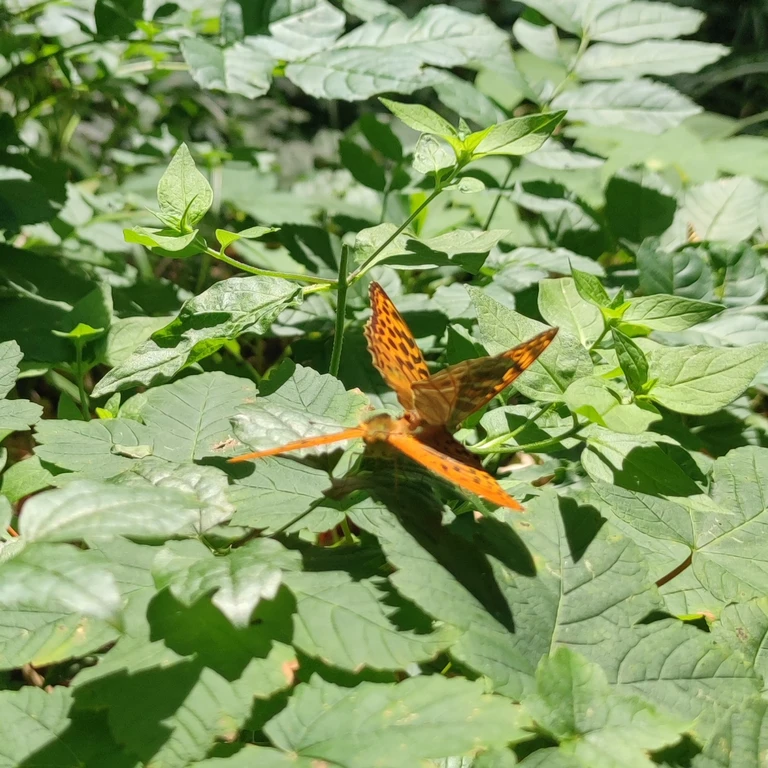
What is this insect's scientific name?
Argynnis paphia
